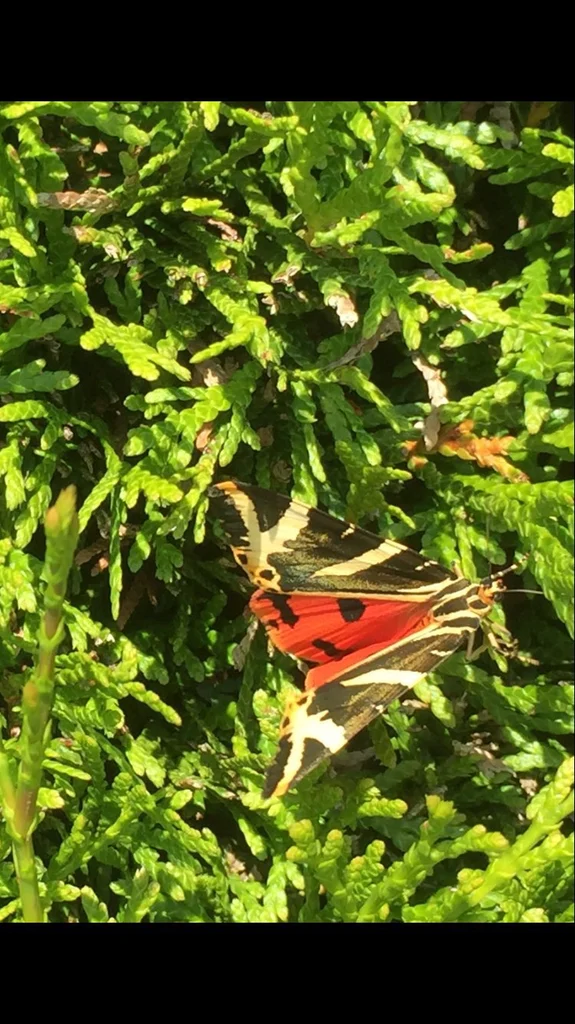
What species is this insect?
Euplagia quadripunctaria
